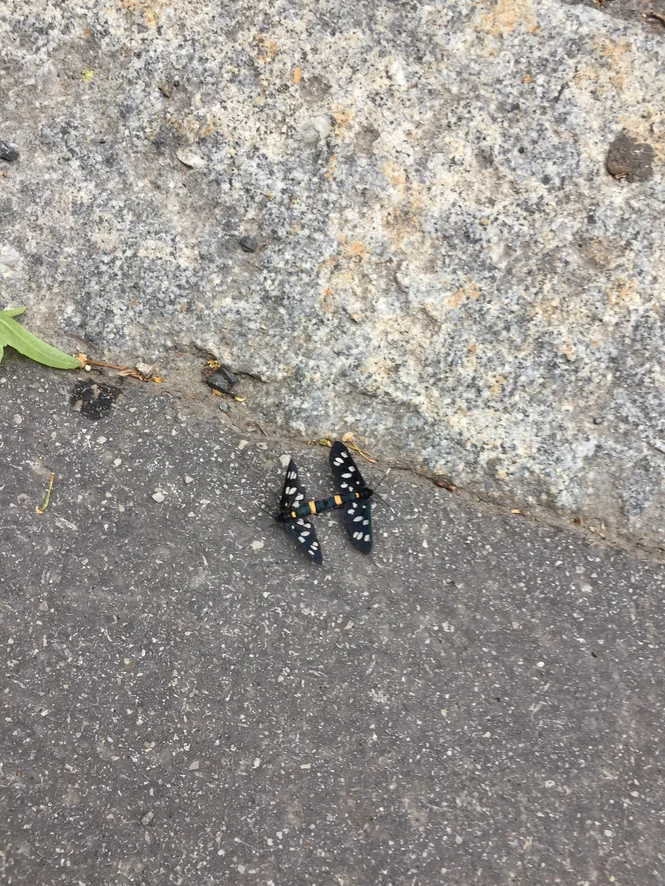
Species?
Amata phegea
